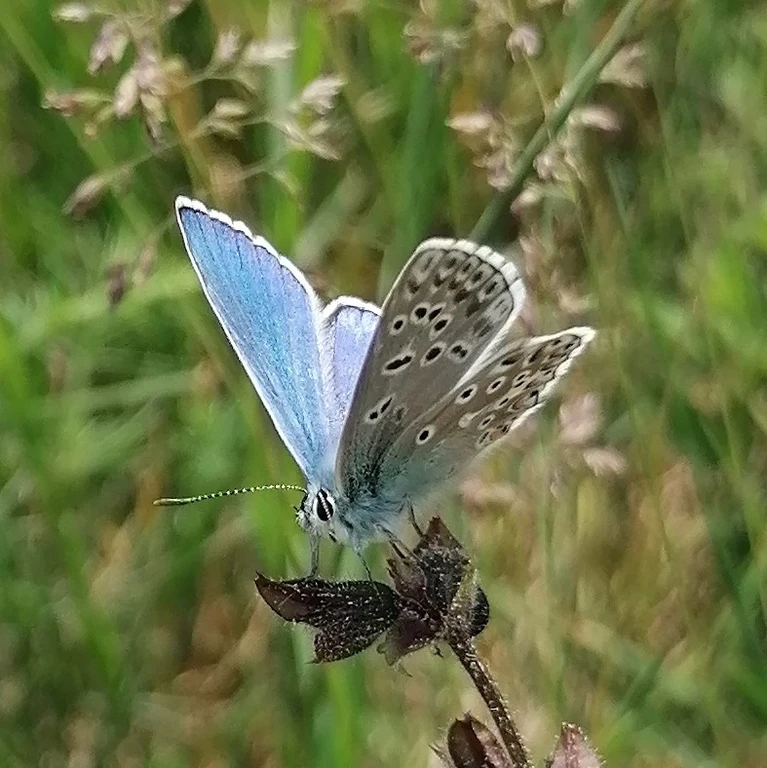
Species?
Lysandra bellargus
